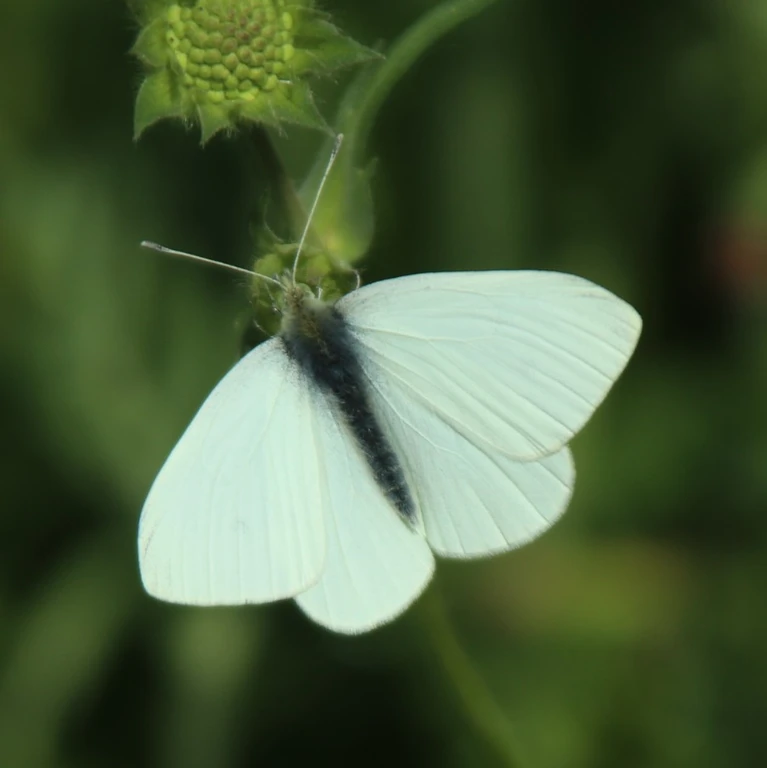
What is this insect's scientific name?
Pieris rapae
